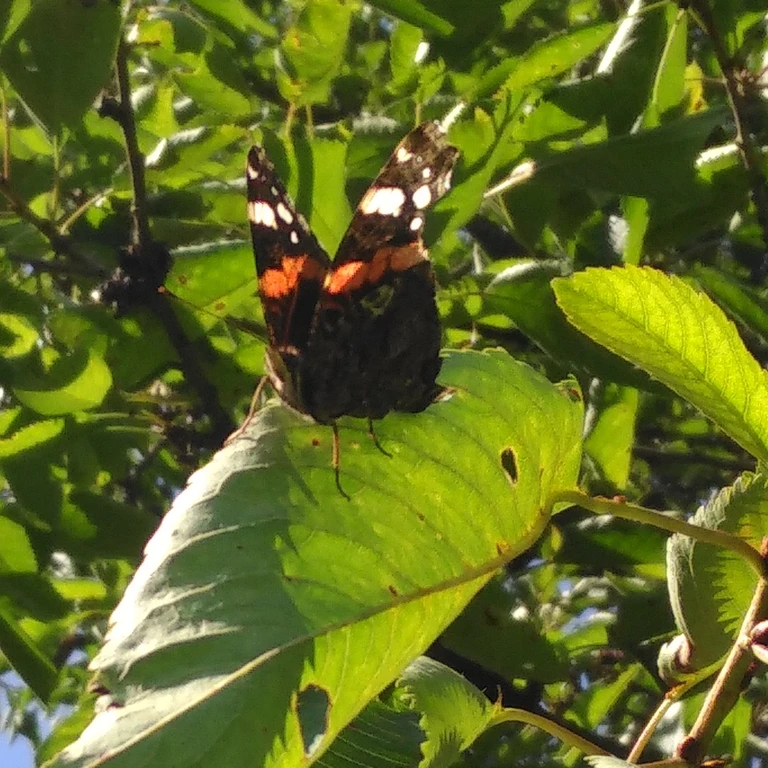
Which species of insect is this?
Vanessa atalanta
